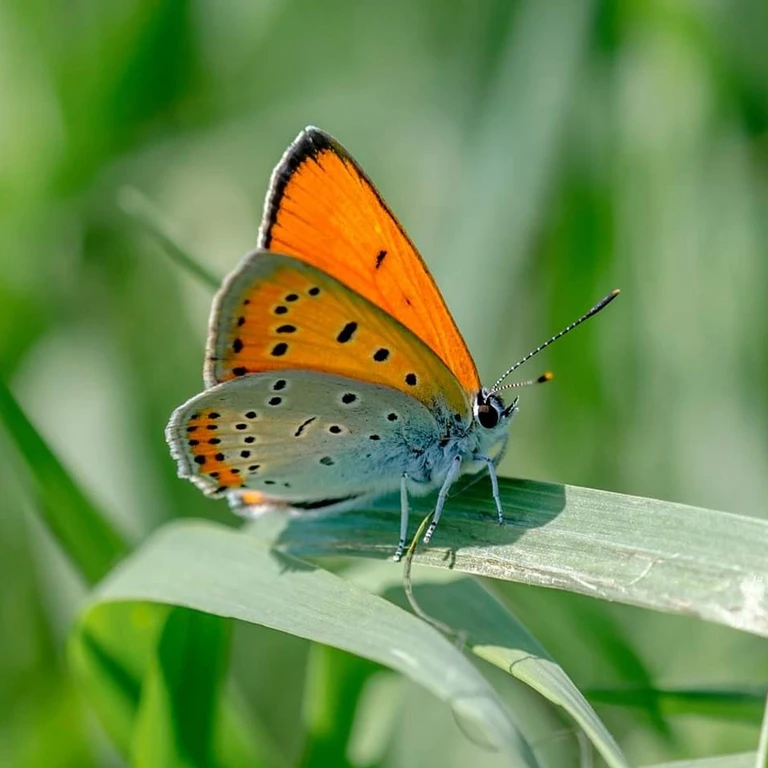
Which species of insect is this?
Lycaena dispar
